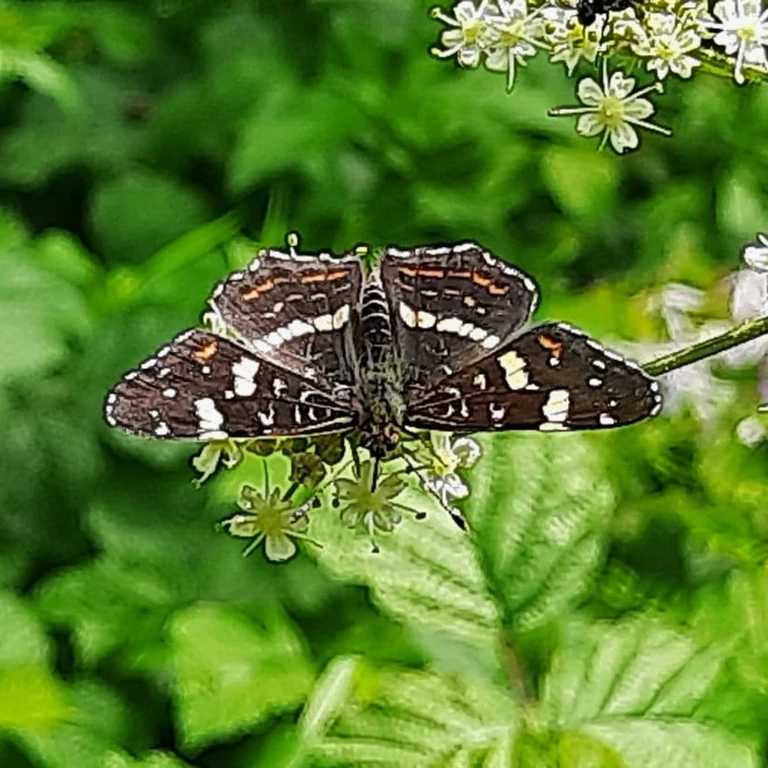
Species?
Araschnia levana
